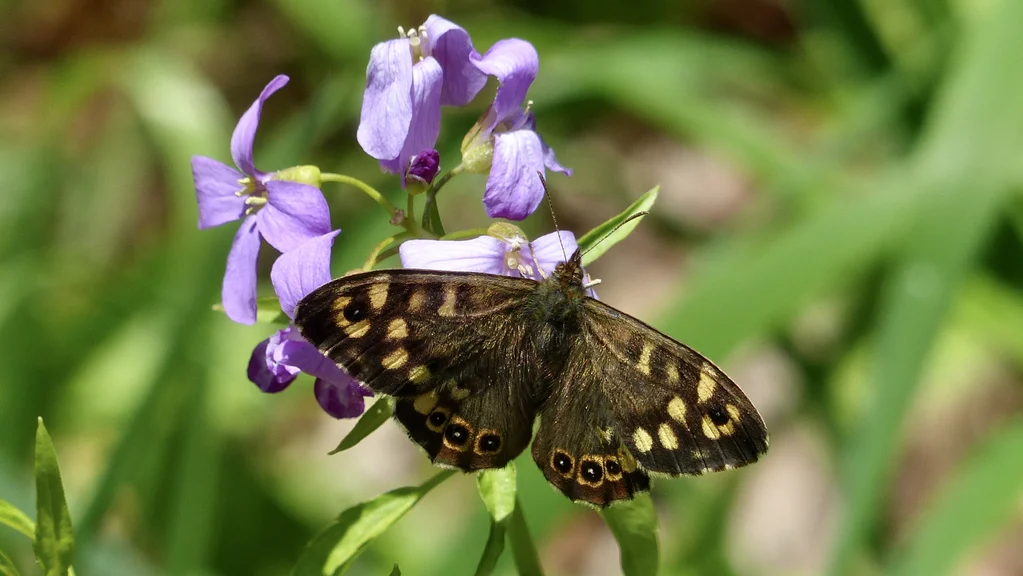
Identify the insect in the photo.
Pararge aegeria
